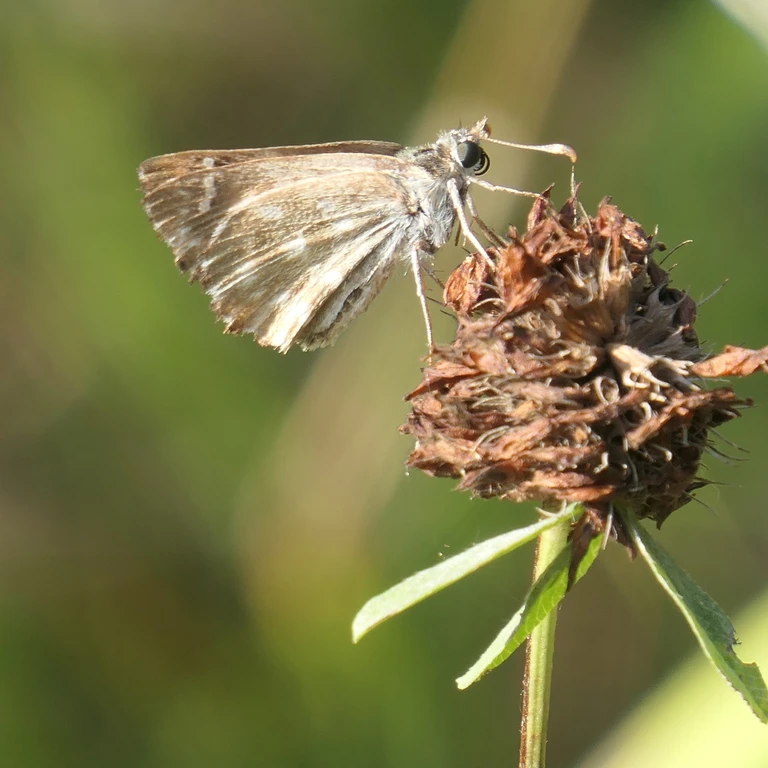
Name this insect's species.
Carcharodus alceae
